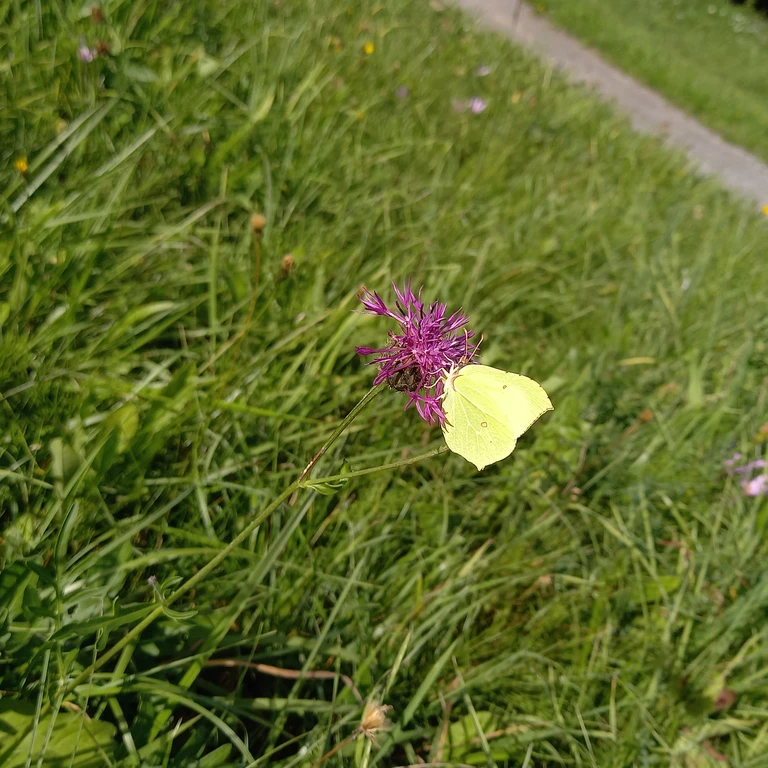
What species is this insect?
Gonepteryx rhamni
